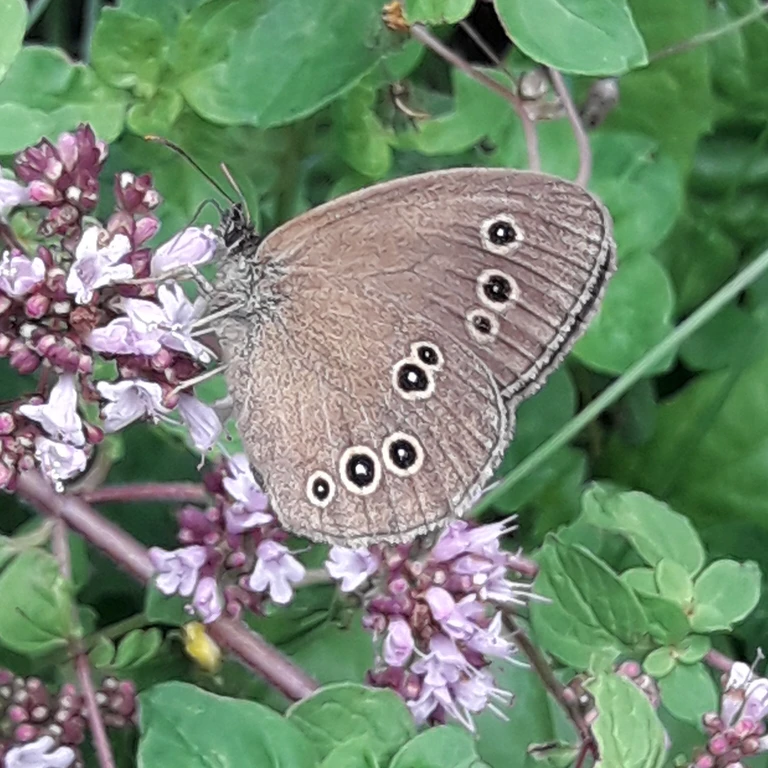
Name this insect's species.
Aphantopus hyperantus
